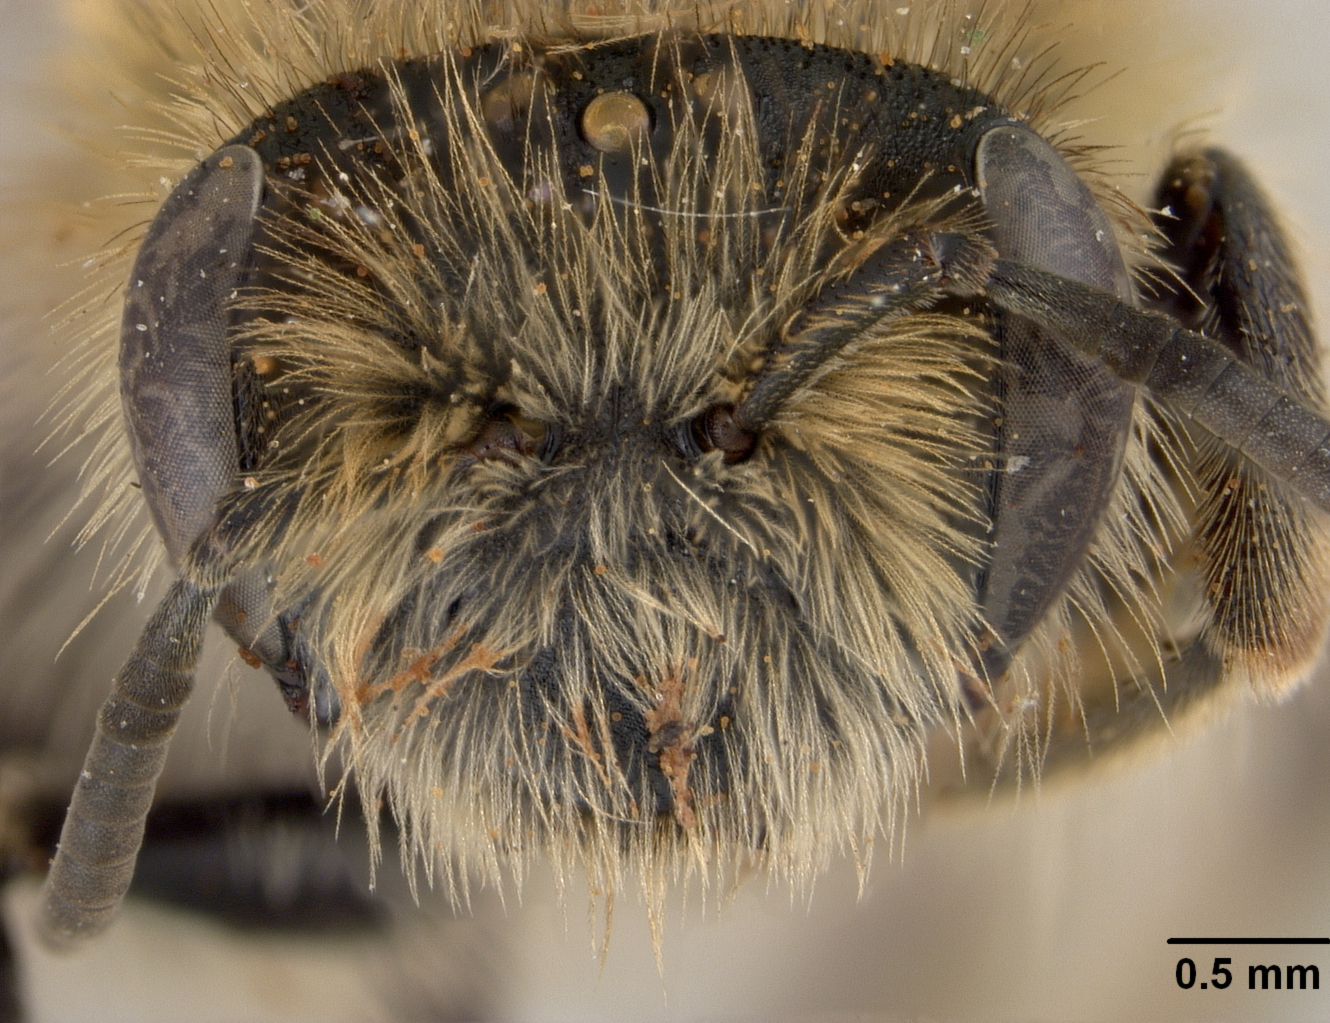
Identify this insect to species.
Andrena vexabilis
